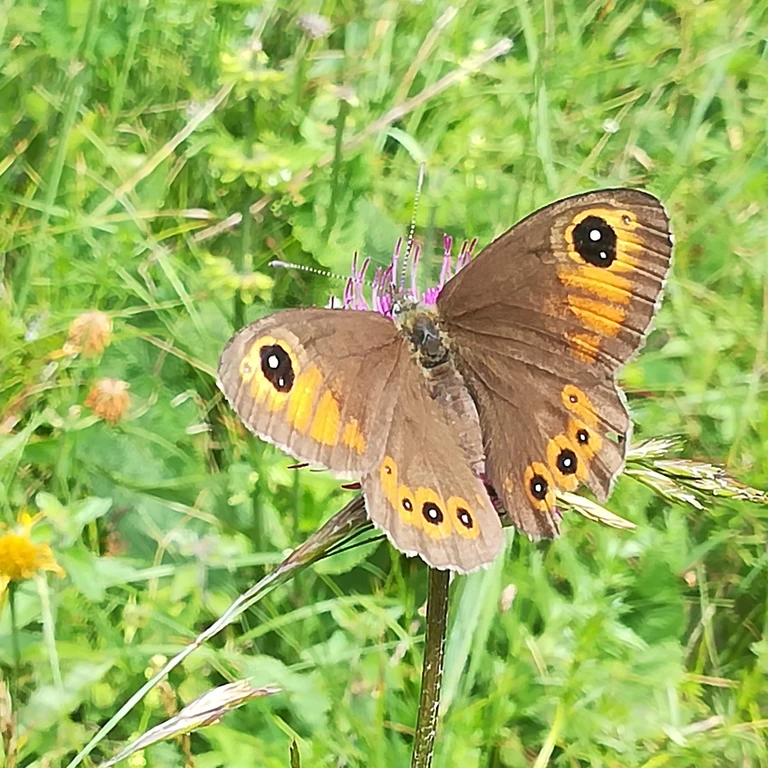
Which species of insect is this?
Lasiommata maera (also Pararge maera)
